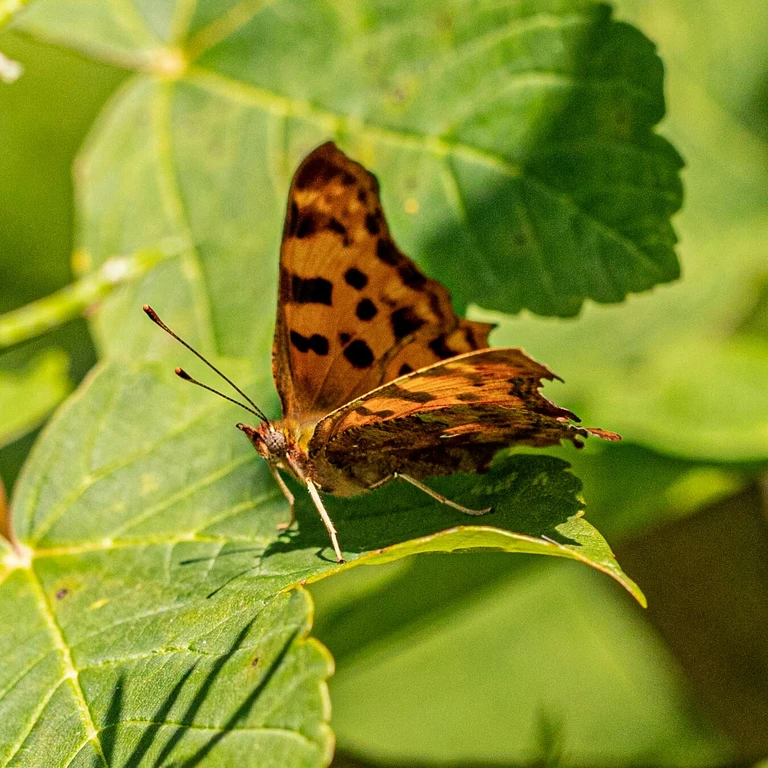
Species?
Polygonia c-album
